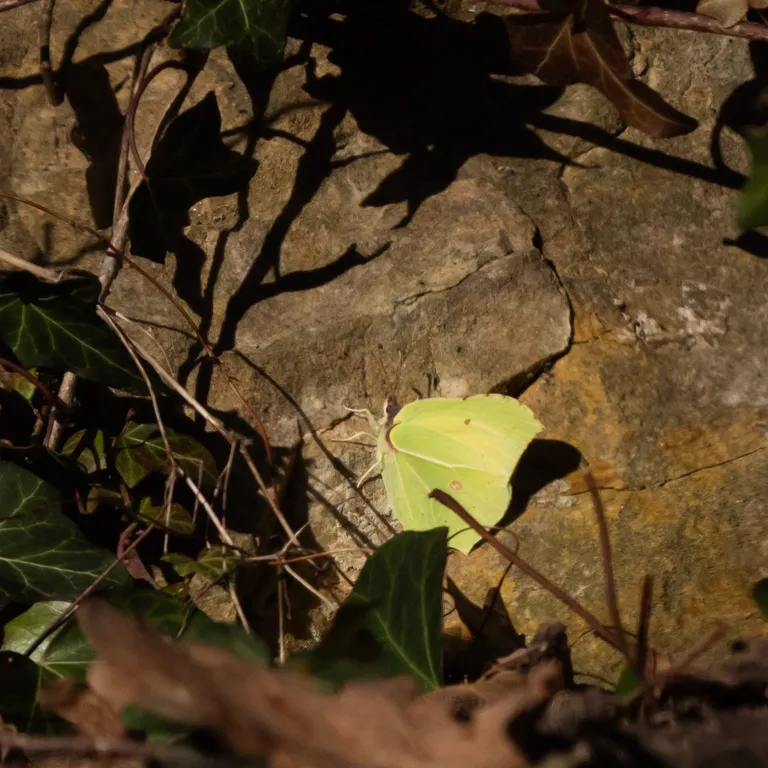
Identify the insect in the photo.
Gonepteryx rhamni
